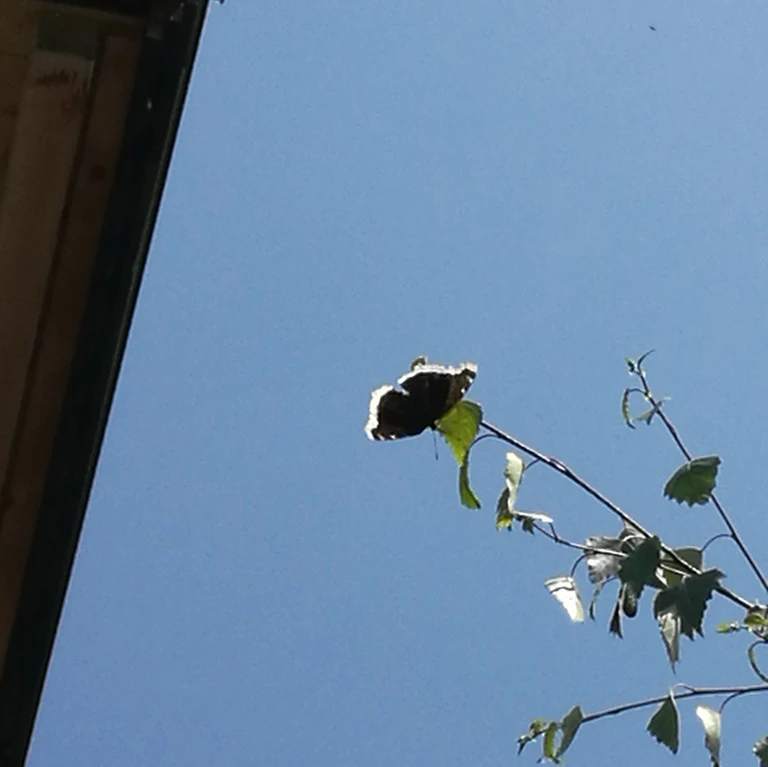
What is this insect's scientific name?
Nymphalis antiopa
